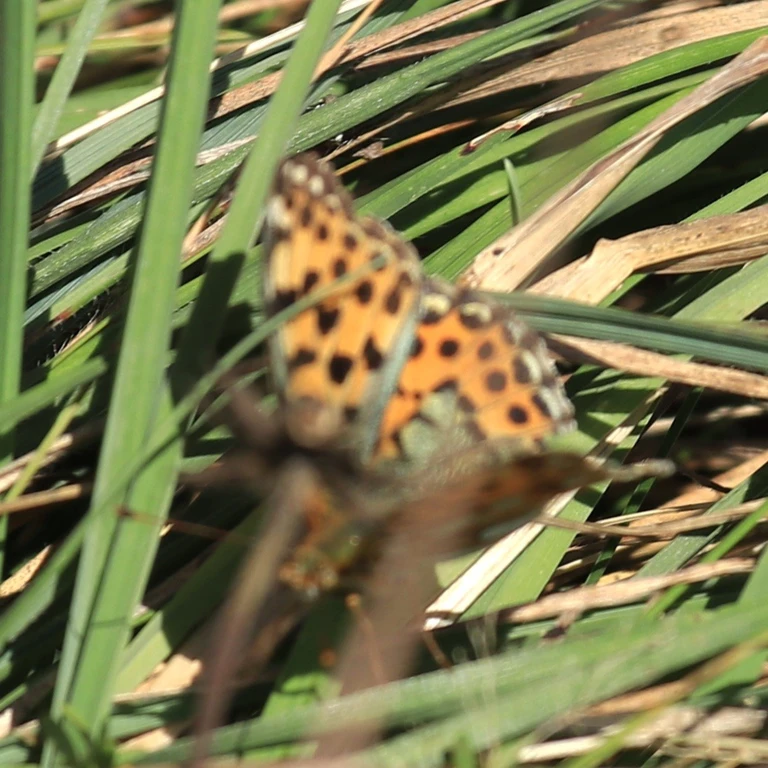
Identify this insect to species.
Issoria lathonia
